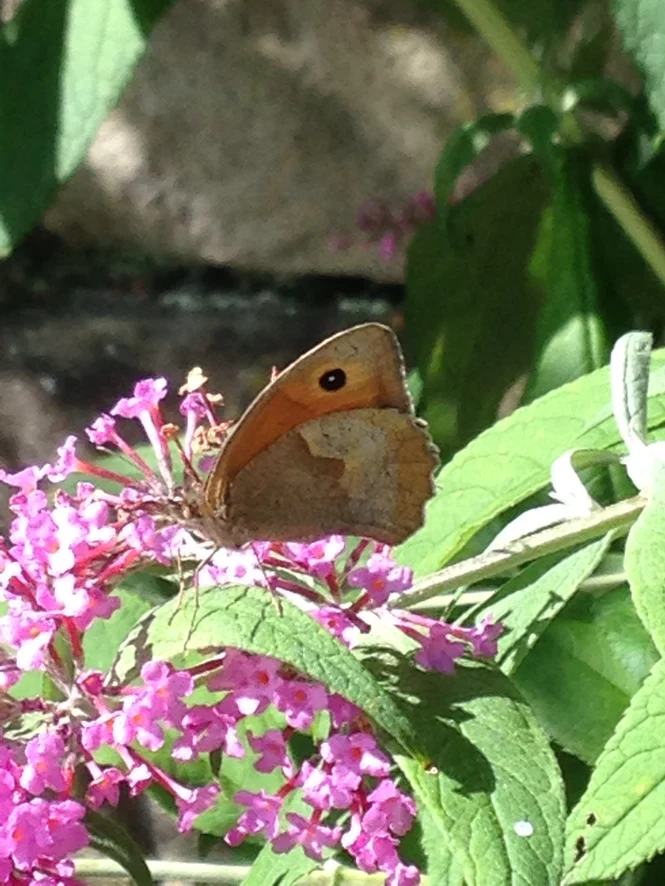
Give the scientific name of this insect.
Maniola jurtina
